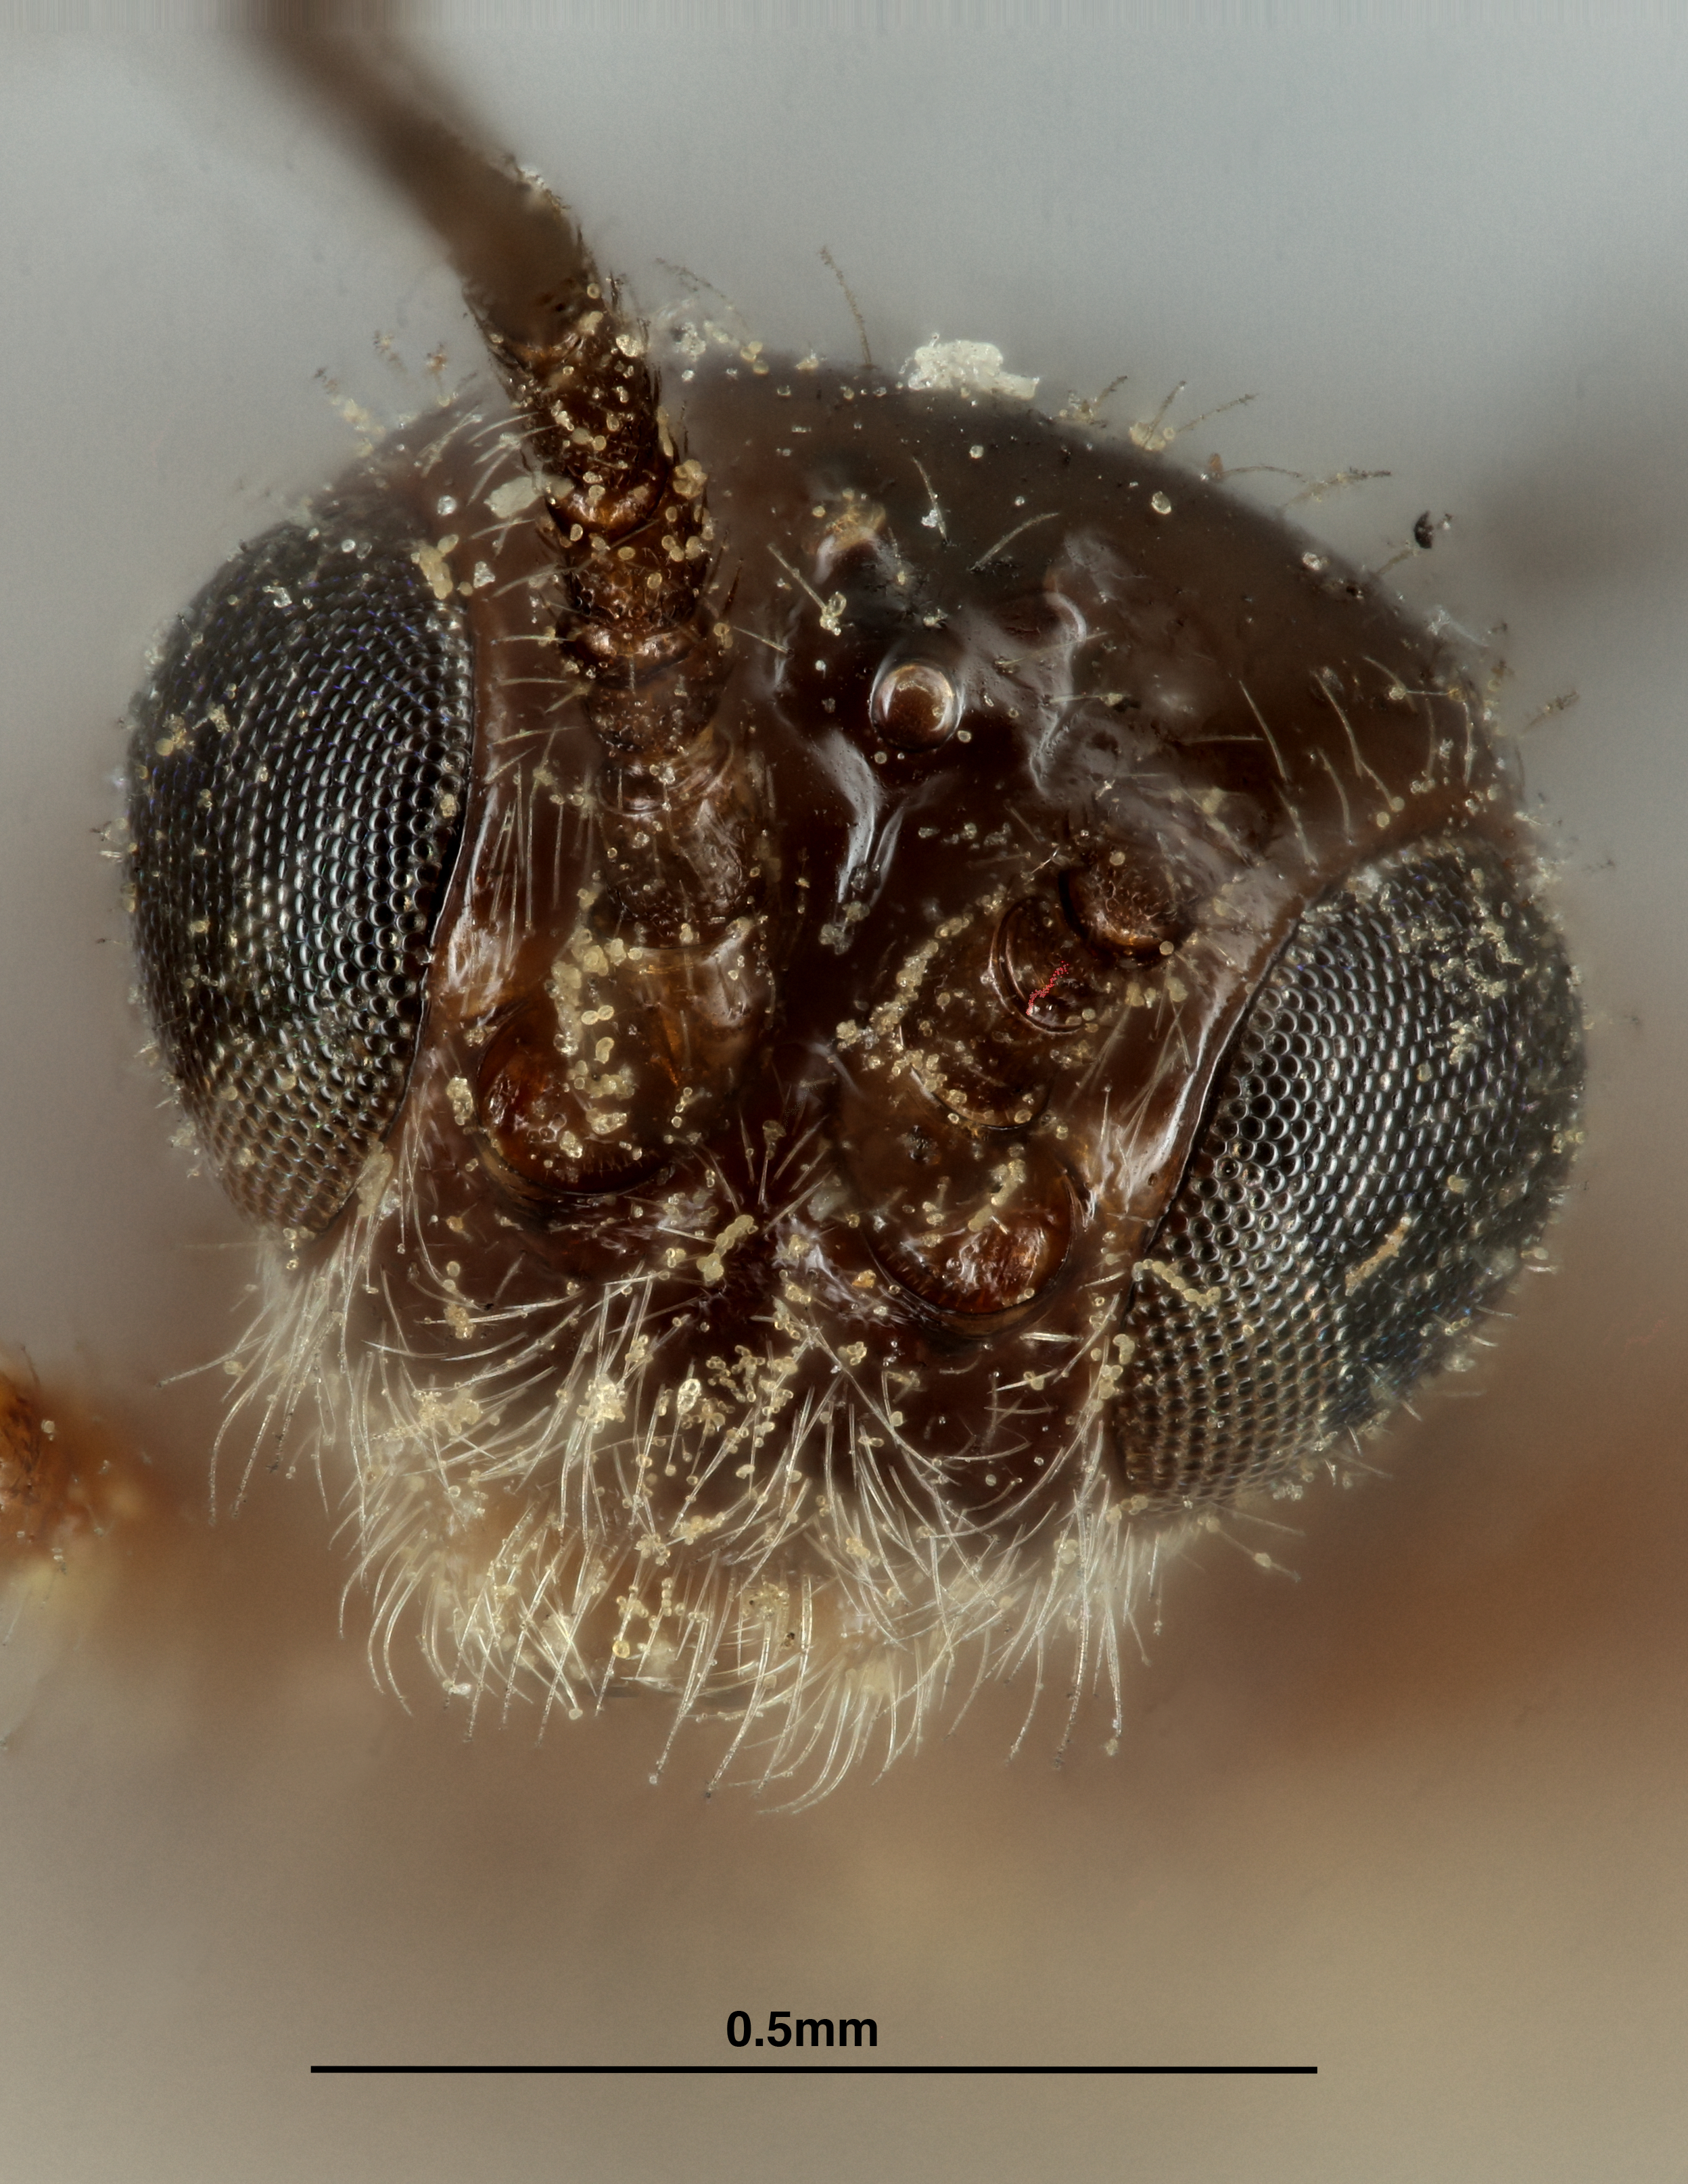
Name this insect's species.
Coccliodes pissodis
